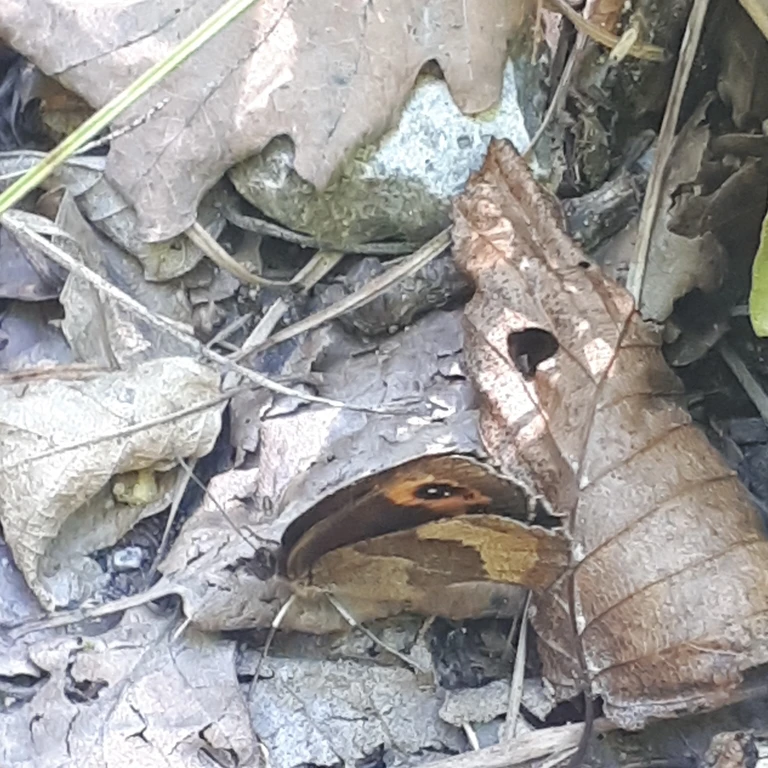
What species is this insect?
Erebia aethiops
